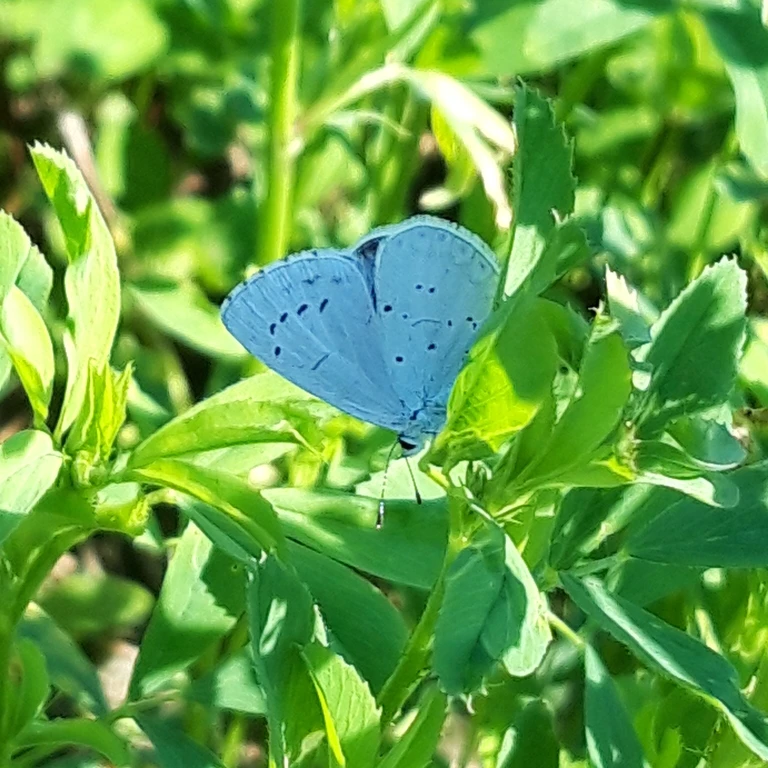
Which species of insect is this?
Celastrina argiolus
